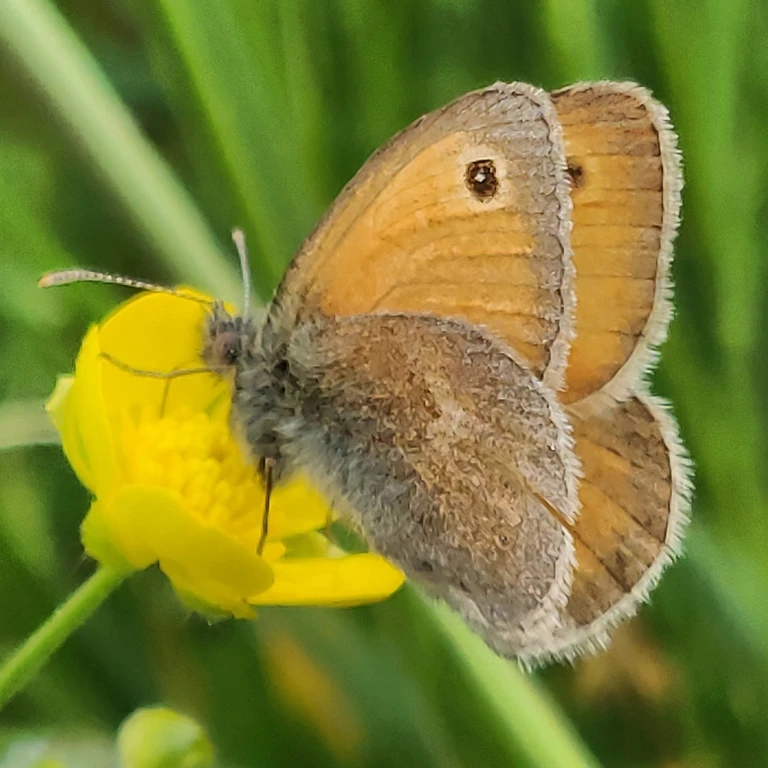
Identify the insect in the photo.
Coenonympha pamphilus
